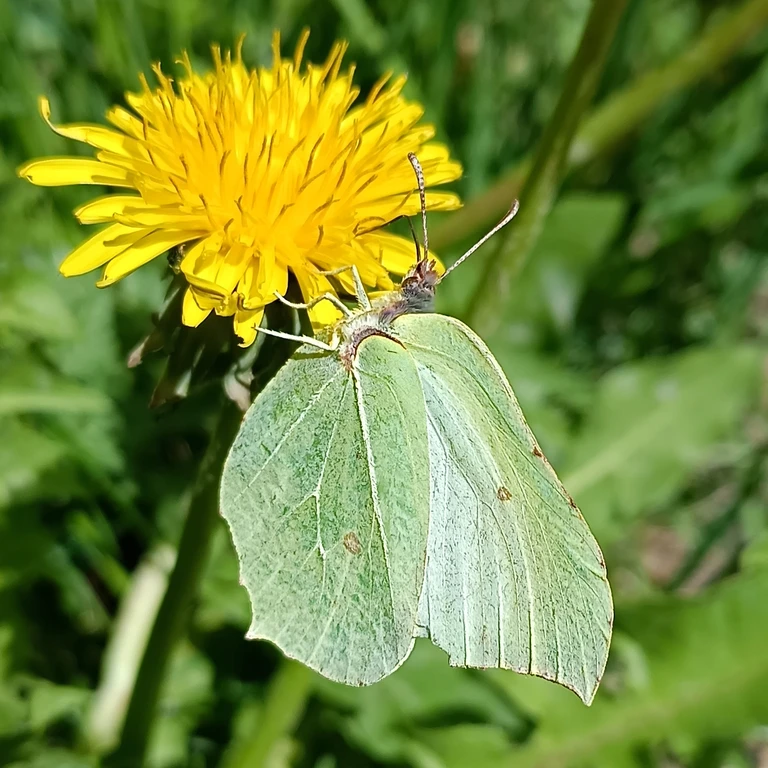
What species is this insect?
Gonepteryx rhamni
